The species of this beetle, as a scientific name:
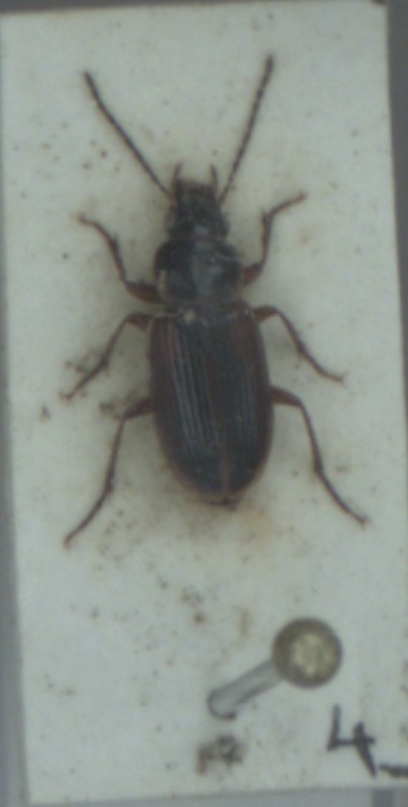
Stenolophus mixtus
